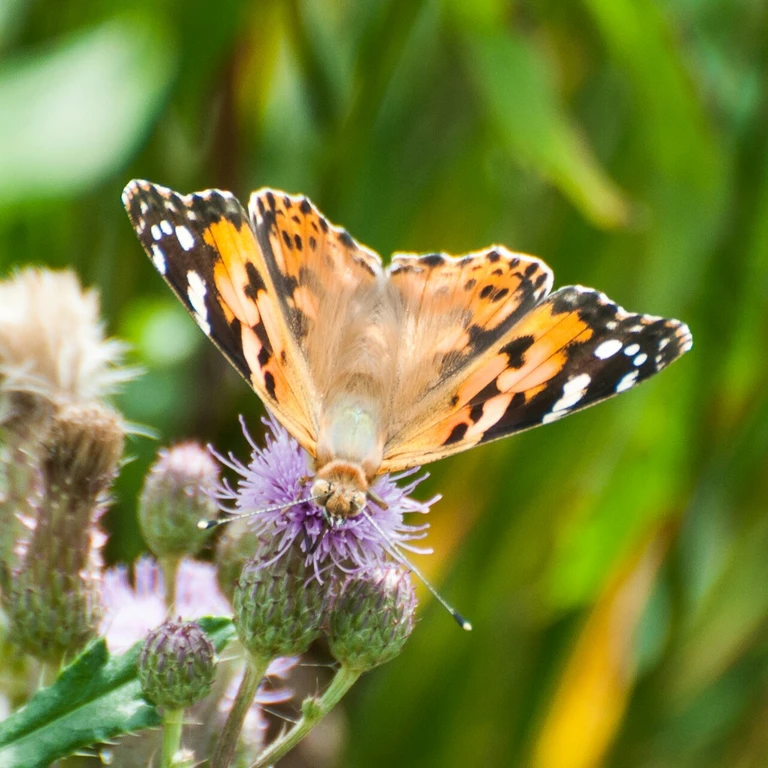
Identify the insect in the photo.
Vanessa cardui
